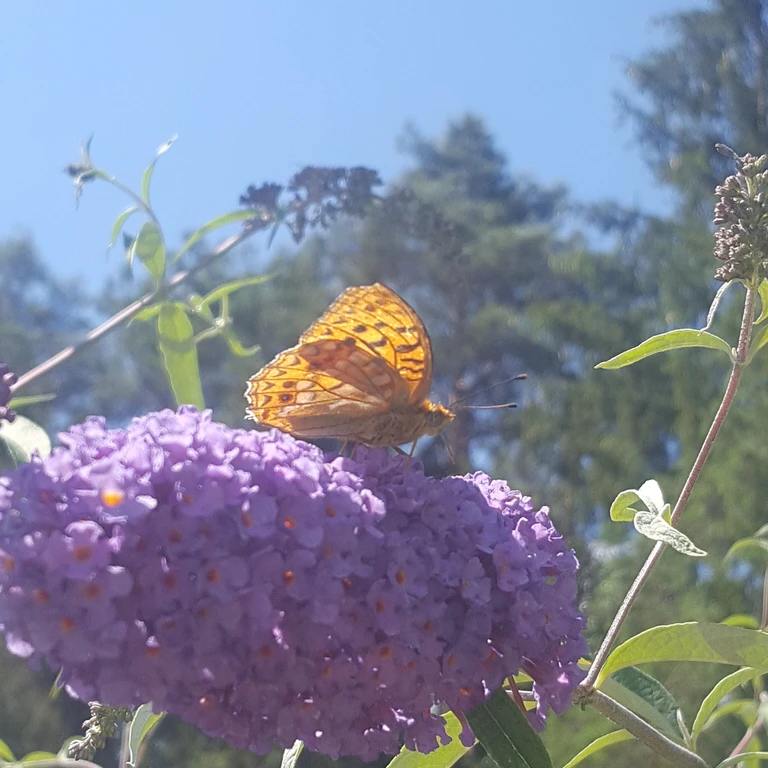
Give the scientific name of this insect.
Fabriciana adippe
